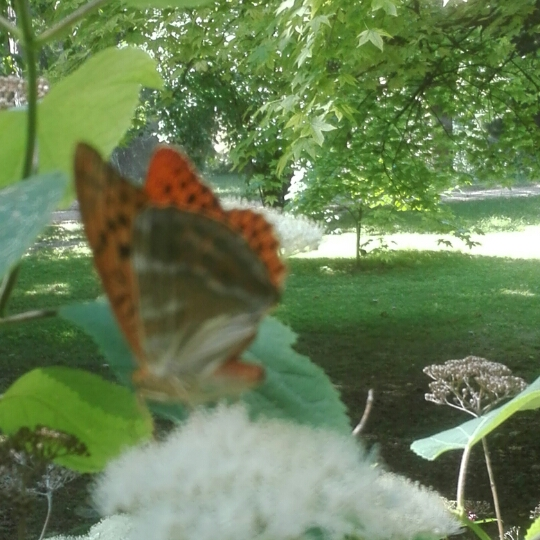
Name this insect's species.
Argynnis paphia
